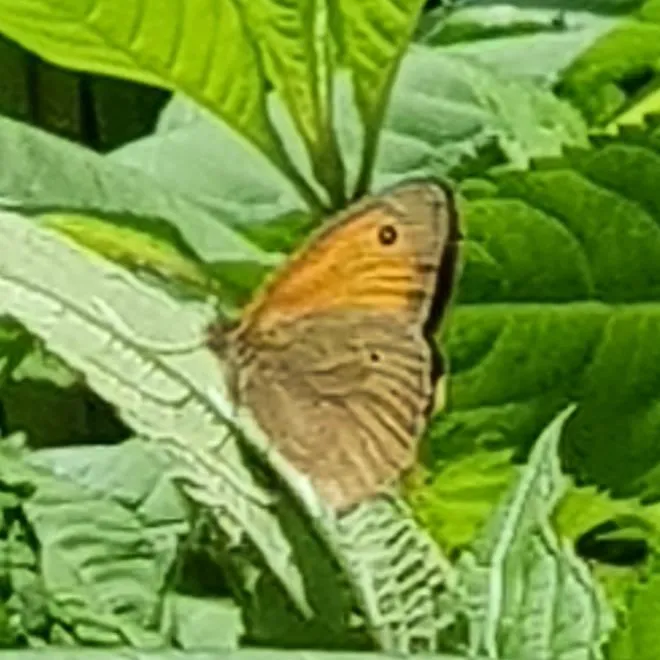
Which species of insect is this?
Maniola jurtina
